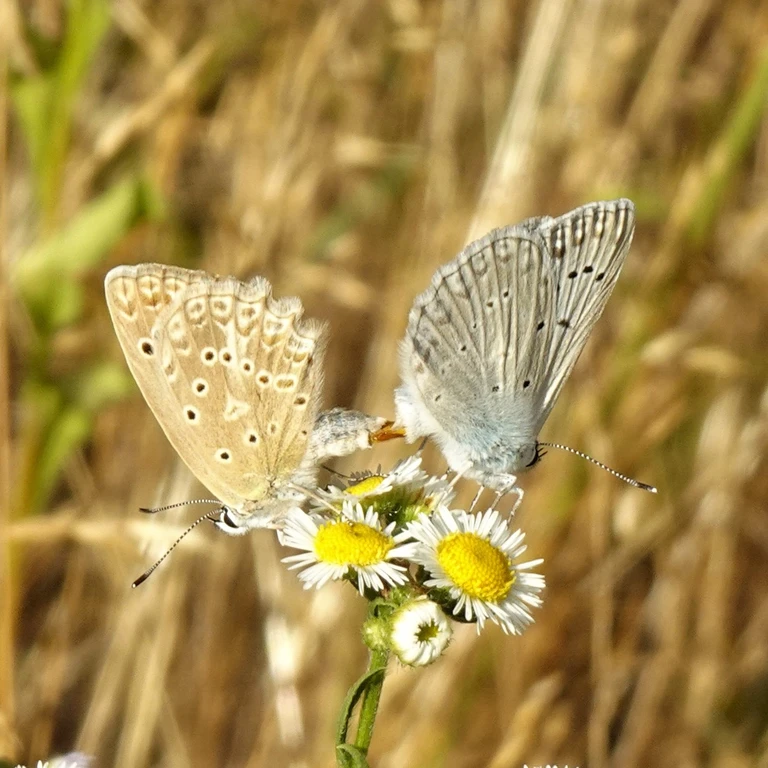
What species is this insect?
Polyommatus daphnis
